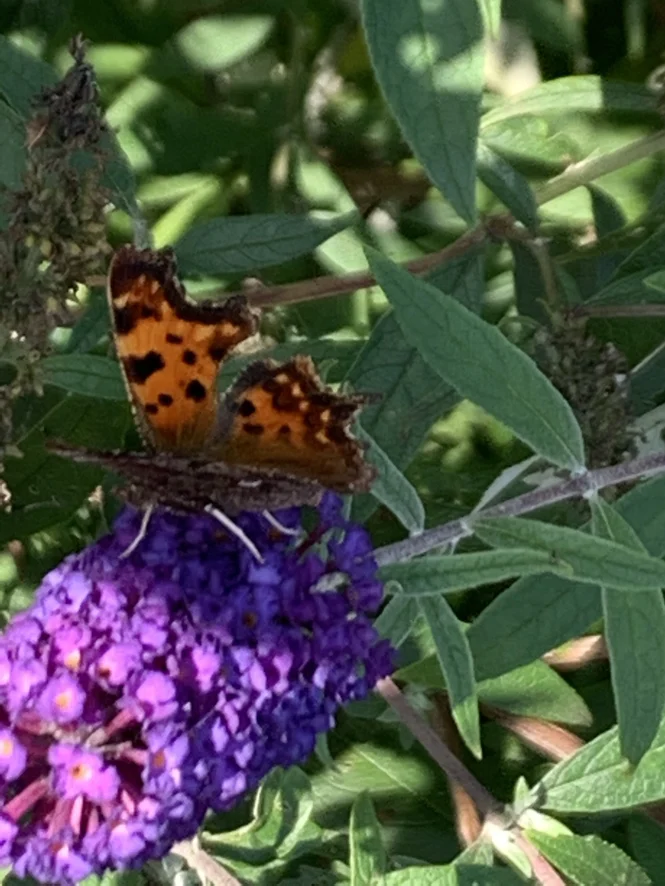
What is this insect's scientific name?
Polygonia c-album
